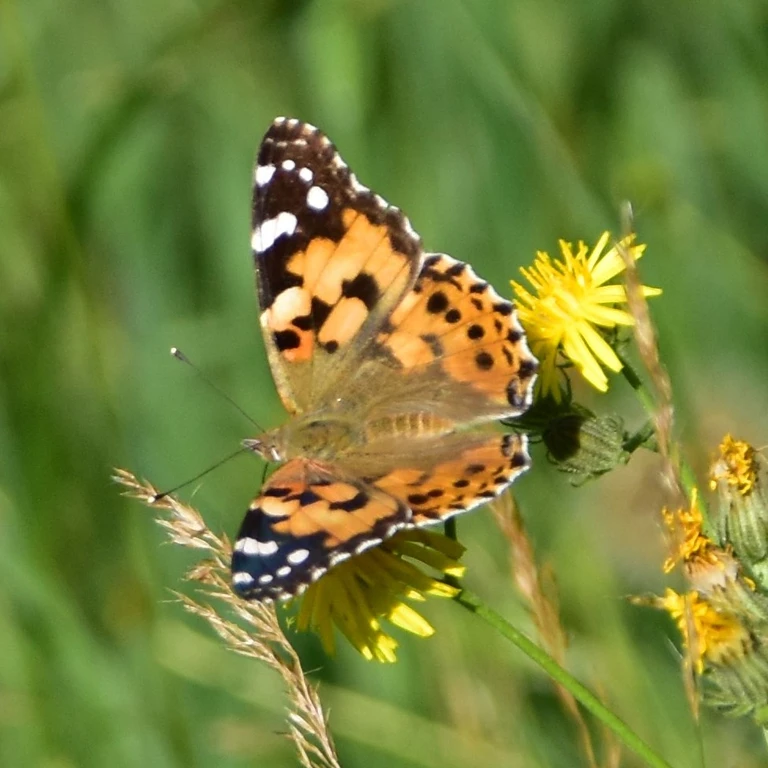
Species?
Vanessa cardui
